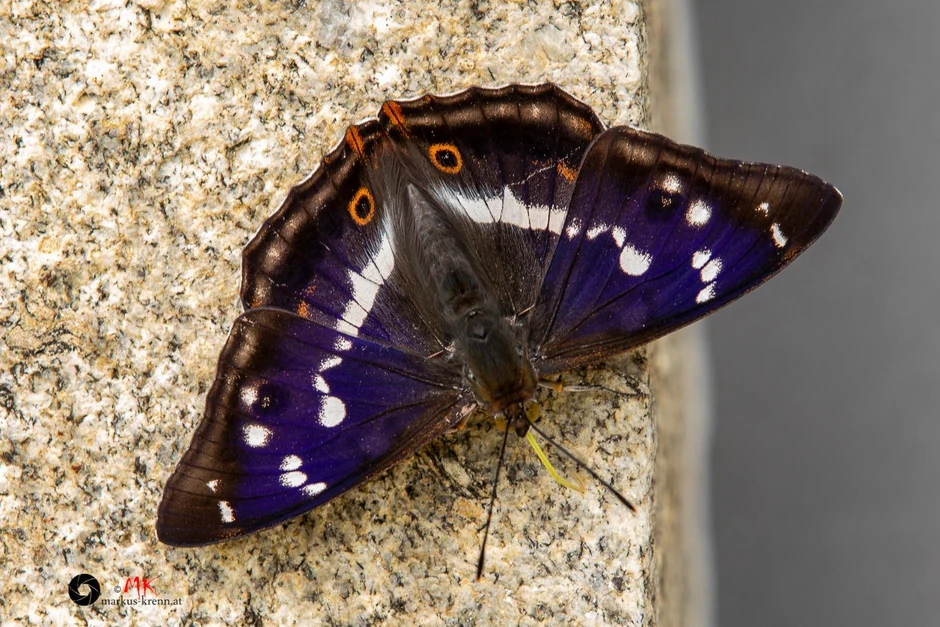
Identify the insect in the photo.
Apatura iris
